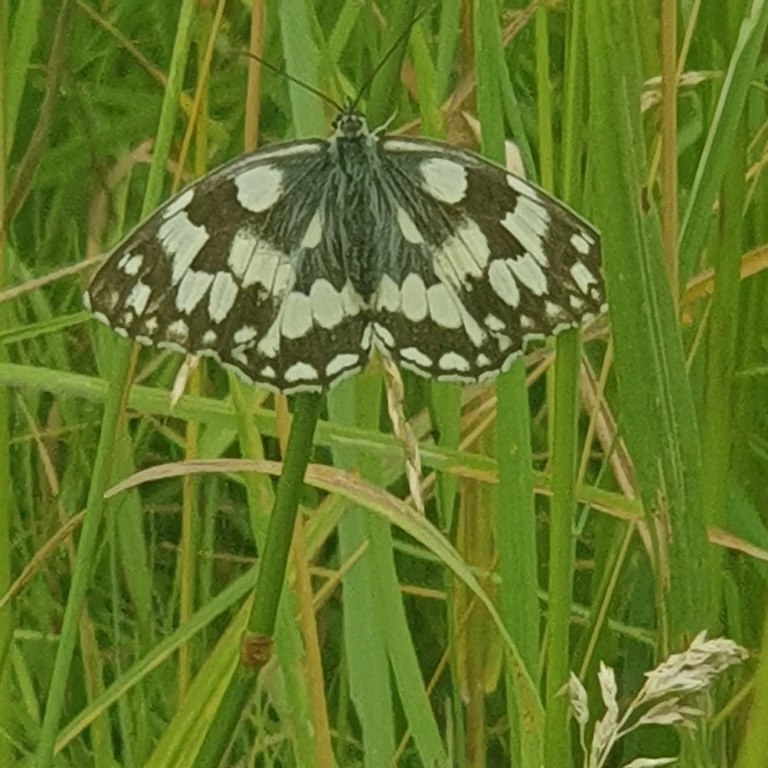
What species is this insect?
Melanargia galathea
